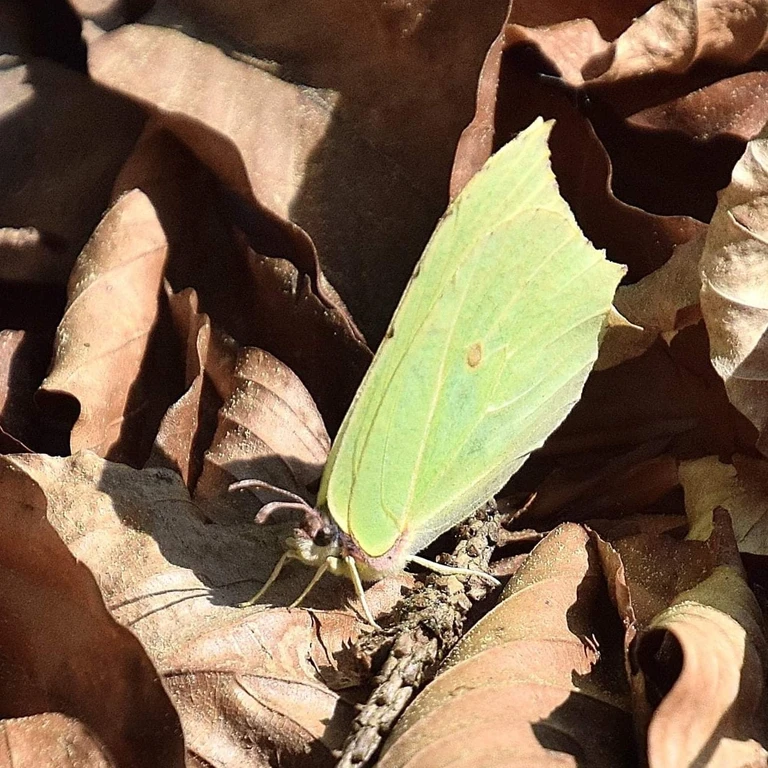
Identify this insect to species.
Gonepteryx rhamni
